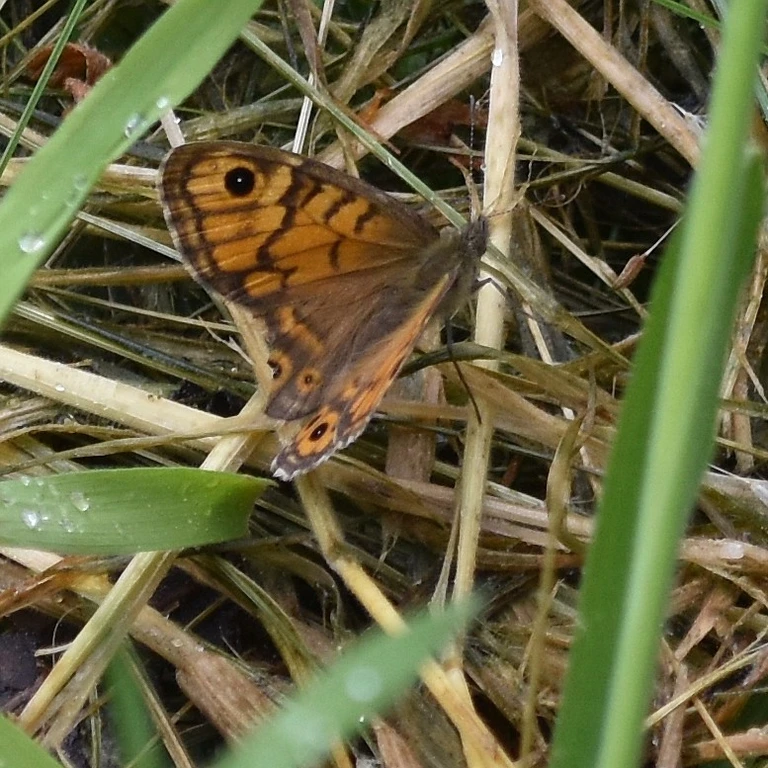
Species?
Lasiommata megera (also Pararge megera)
